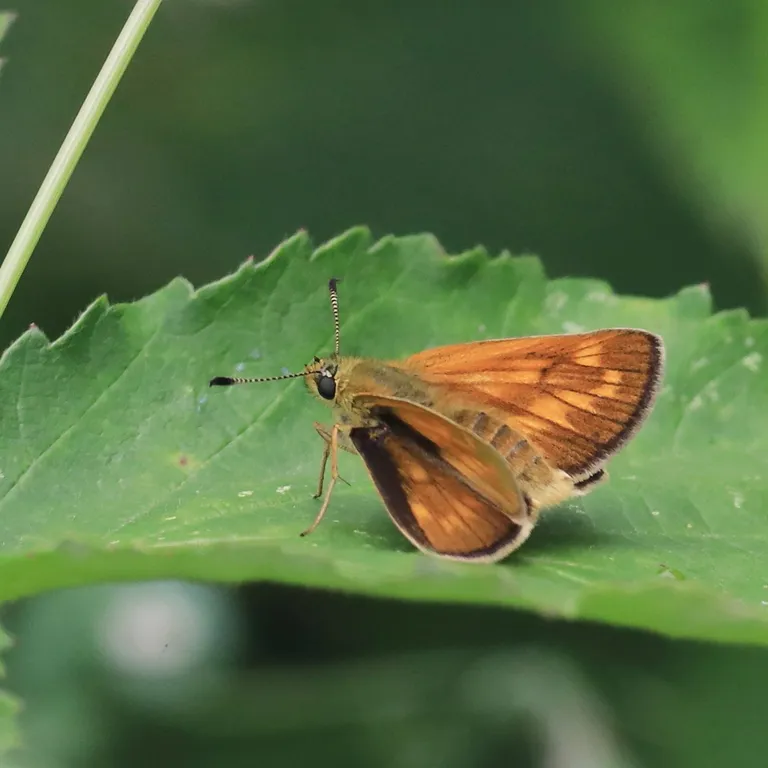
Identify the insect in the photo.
Ochlodes sylvanus (also Ochlodes venata)
